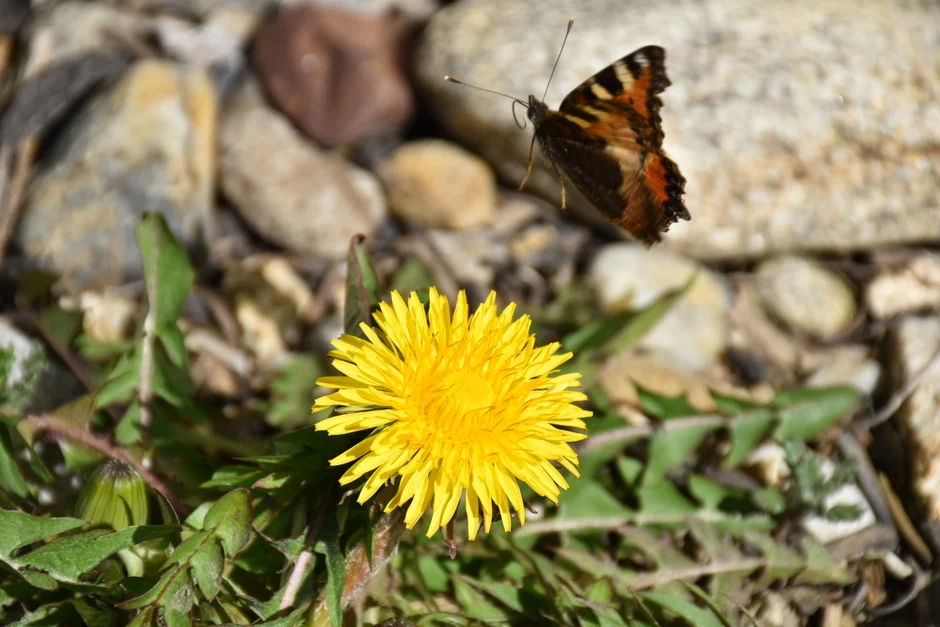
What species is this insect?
Aglais urticae
